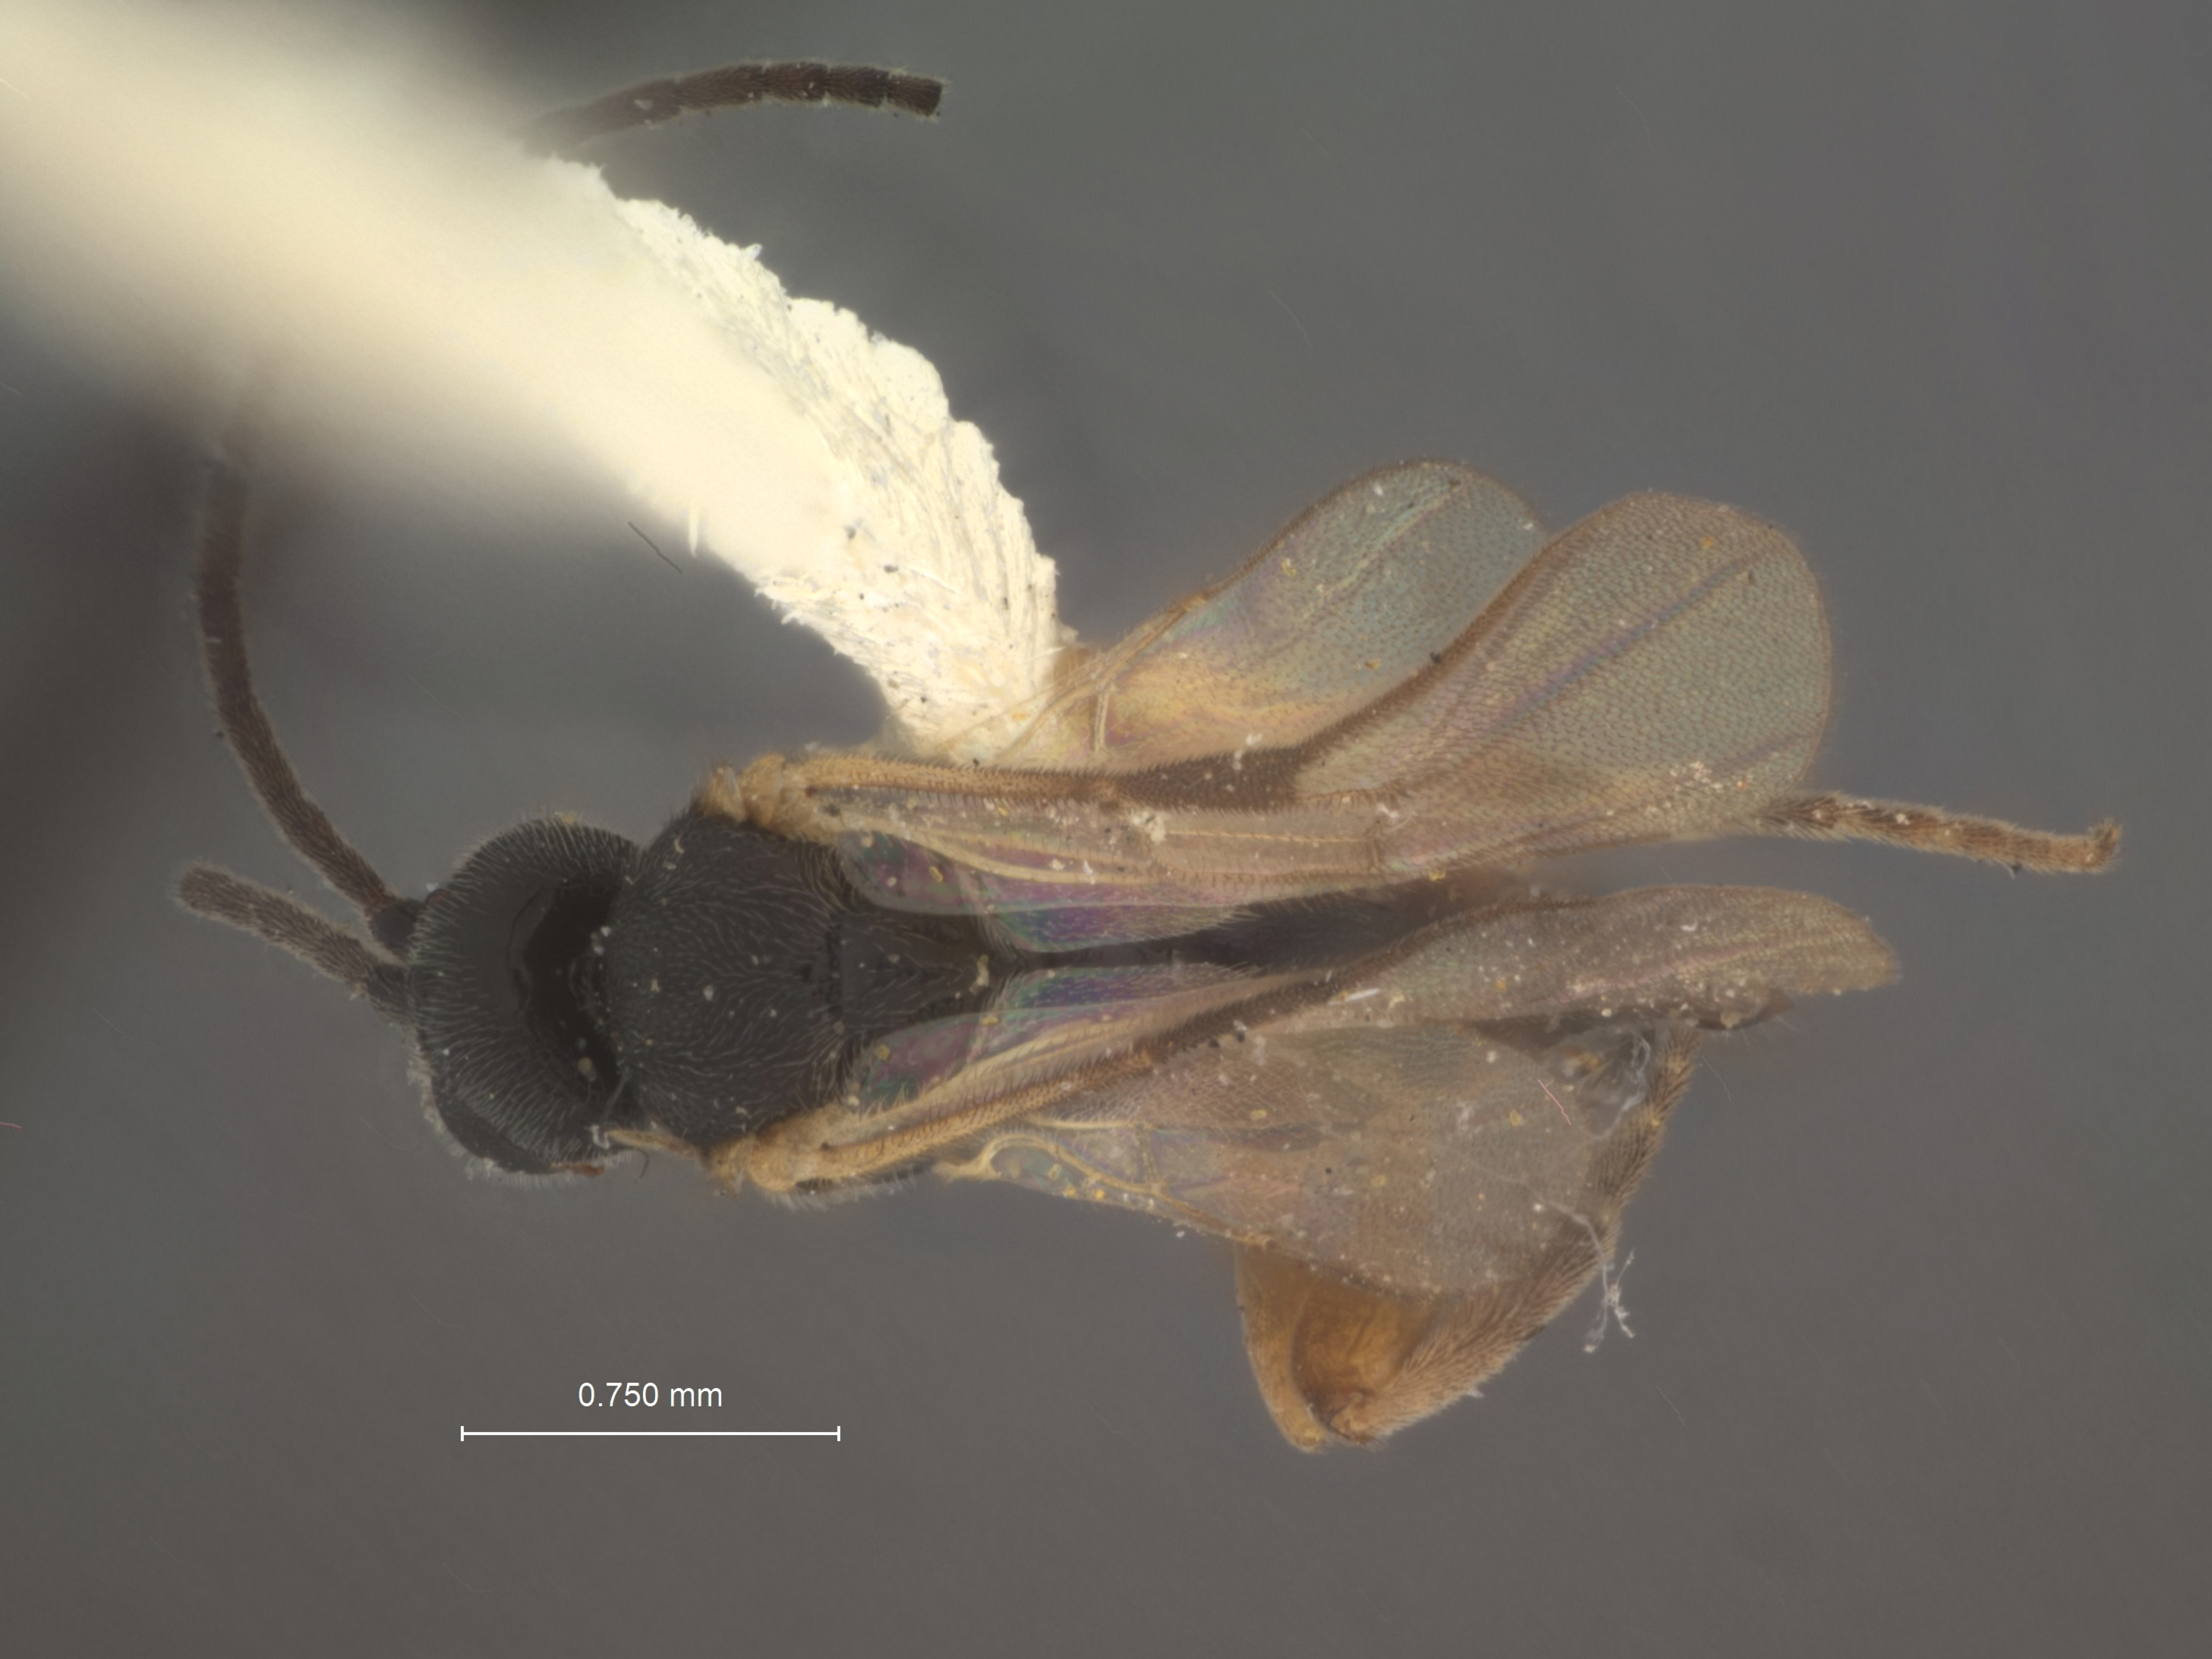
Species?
Apanteles conanchetorum
